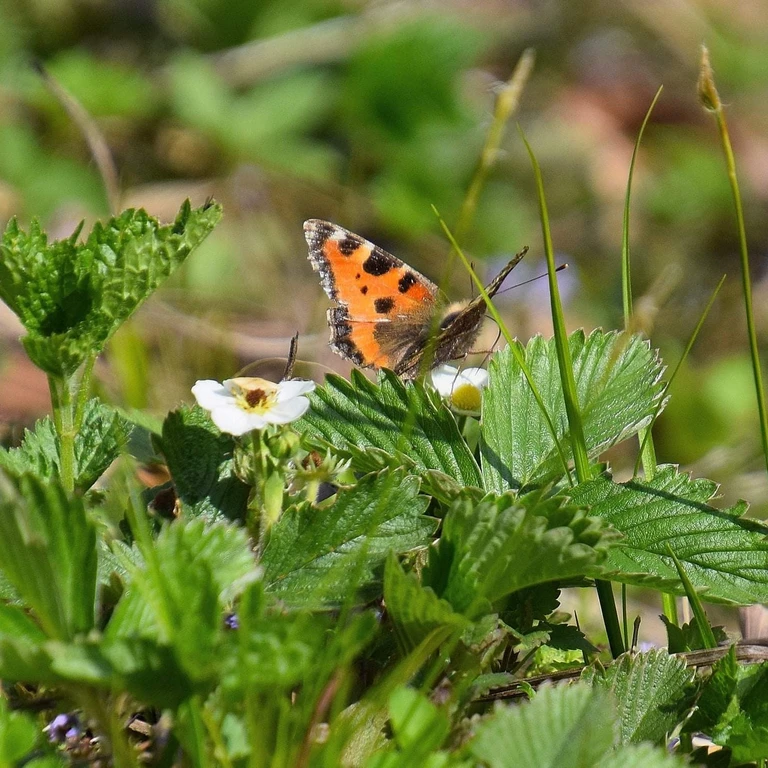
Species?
Aglais urticae
